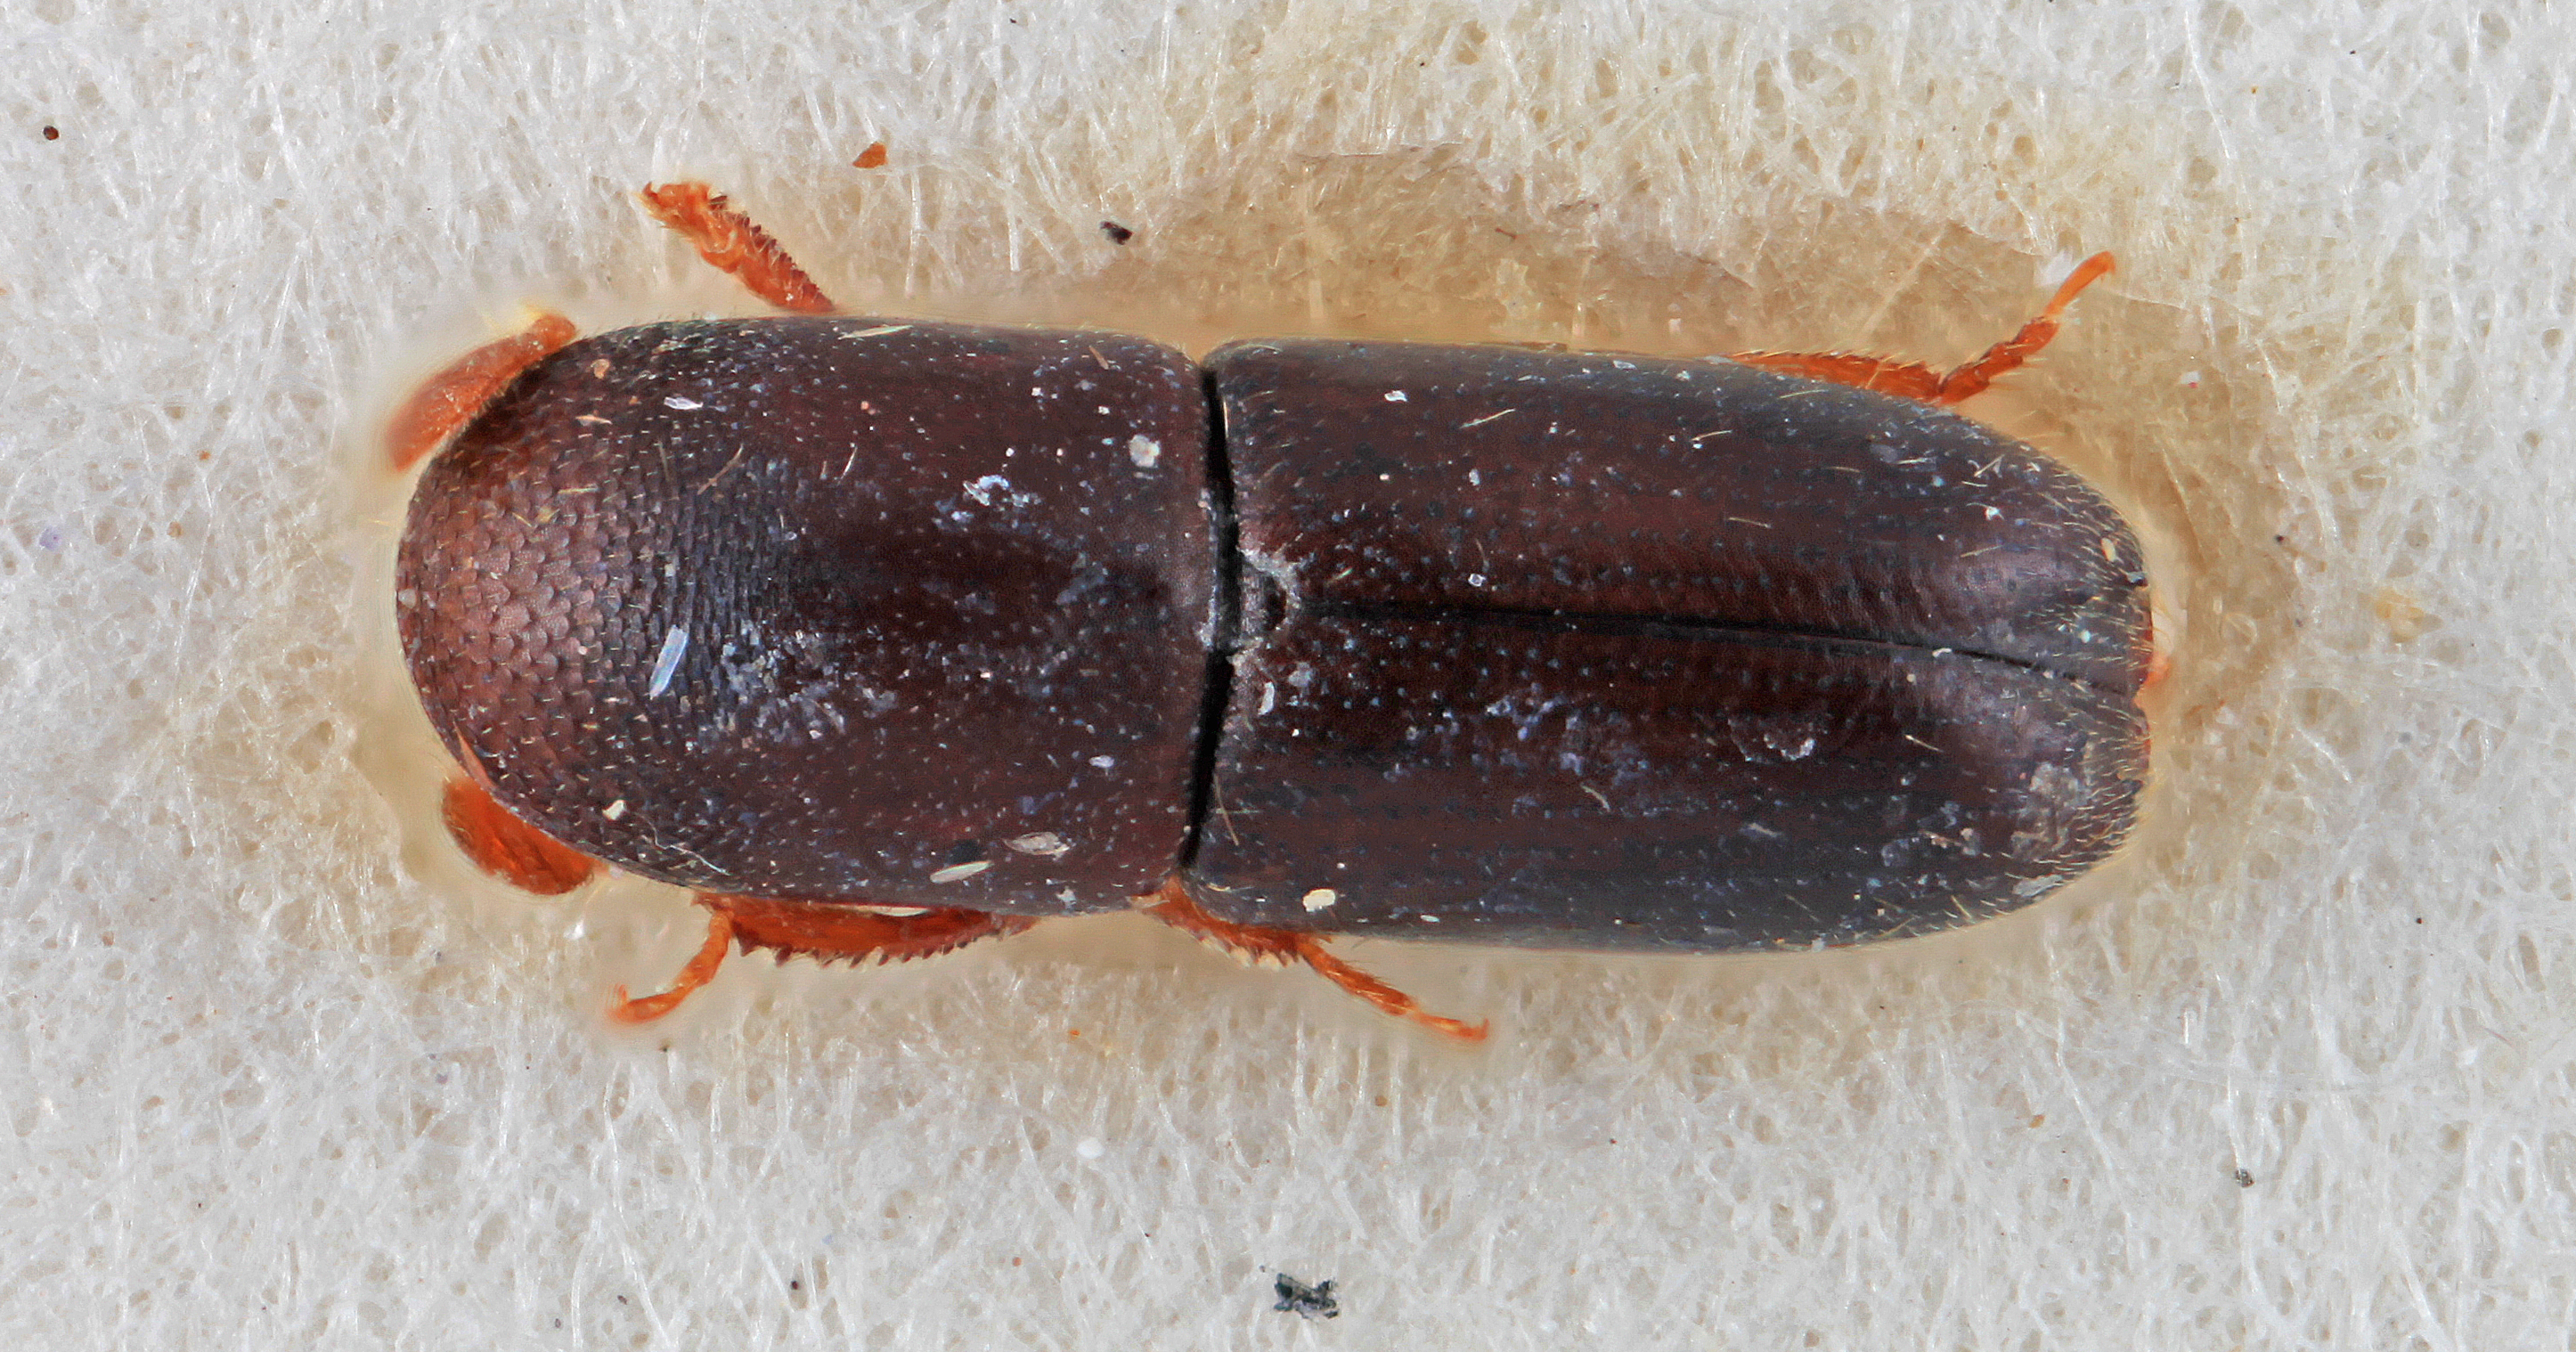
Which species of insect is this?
Monarthrum subimpressum
